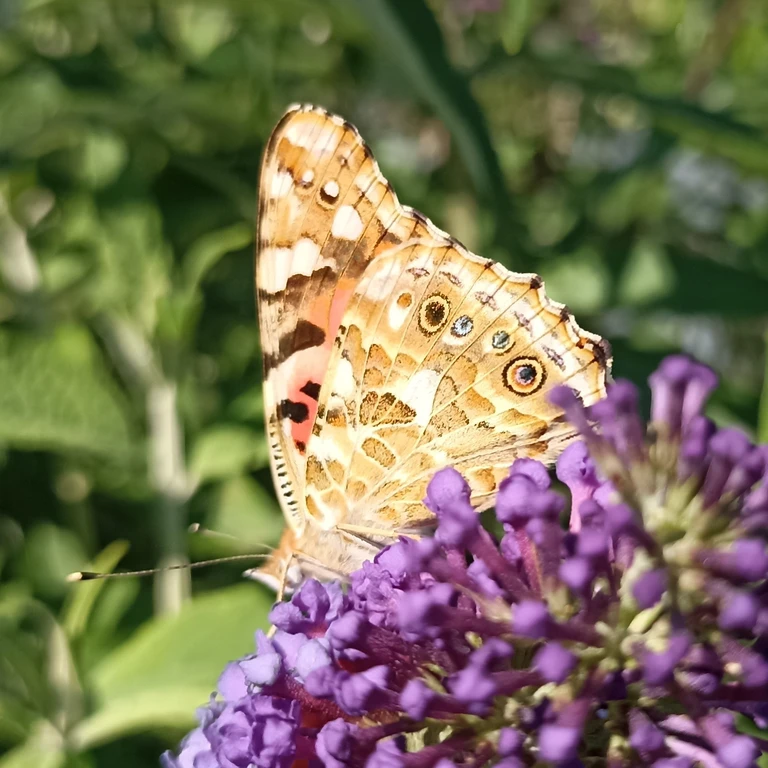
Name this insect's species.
Vanessa cardui
